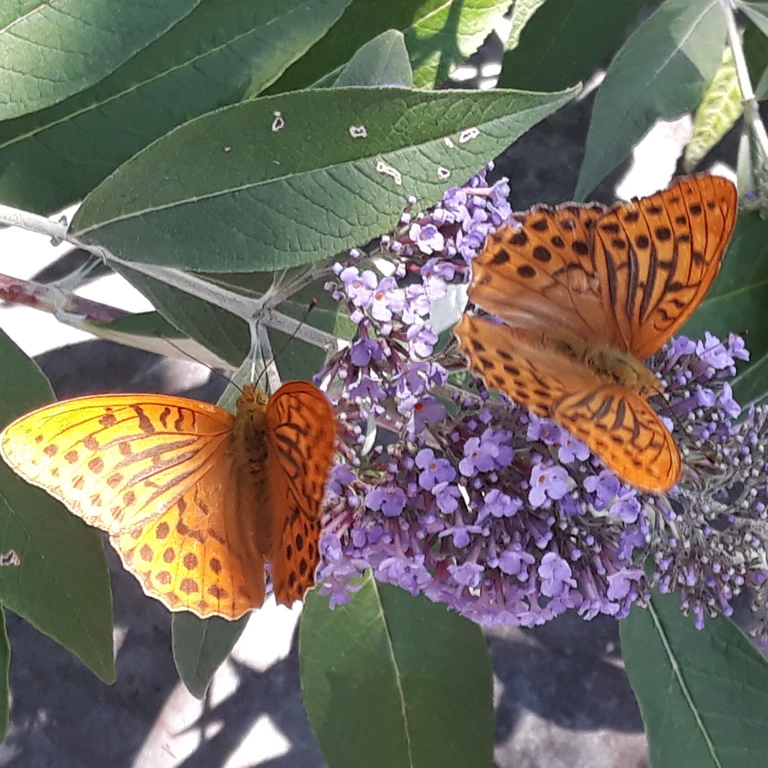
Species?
Argynnis paphia
